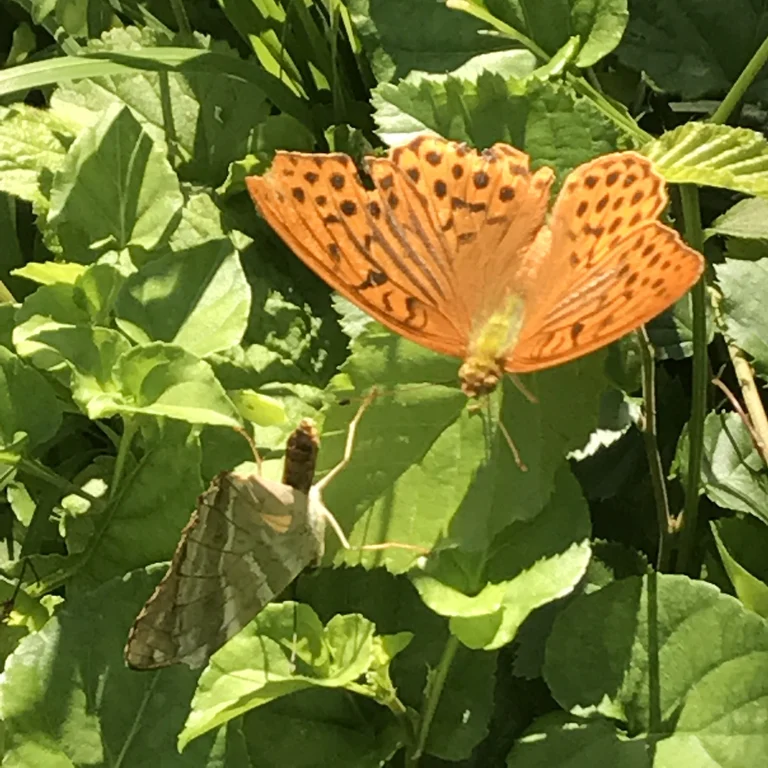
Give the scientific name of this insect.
Argynnis paphia
